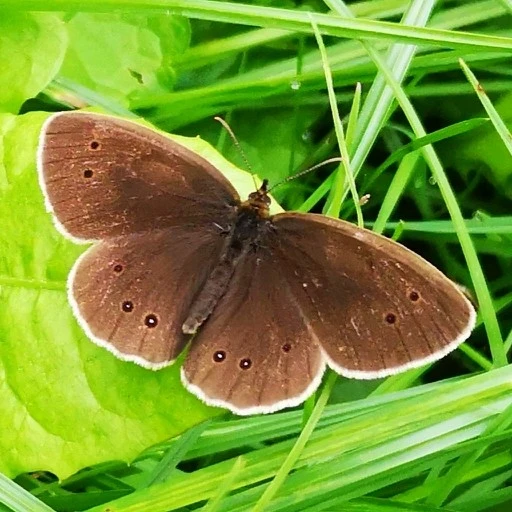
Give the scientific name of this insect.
Aphantopus hyperantus
